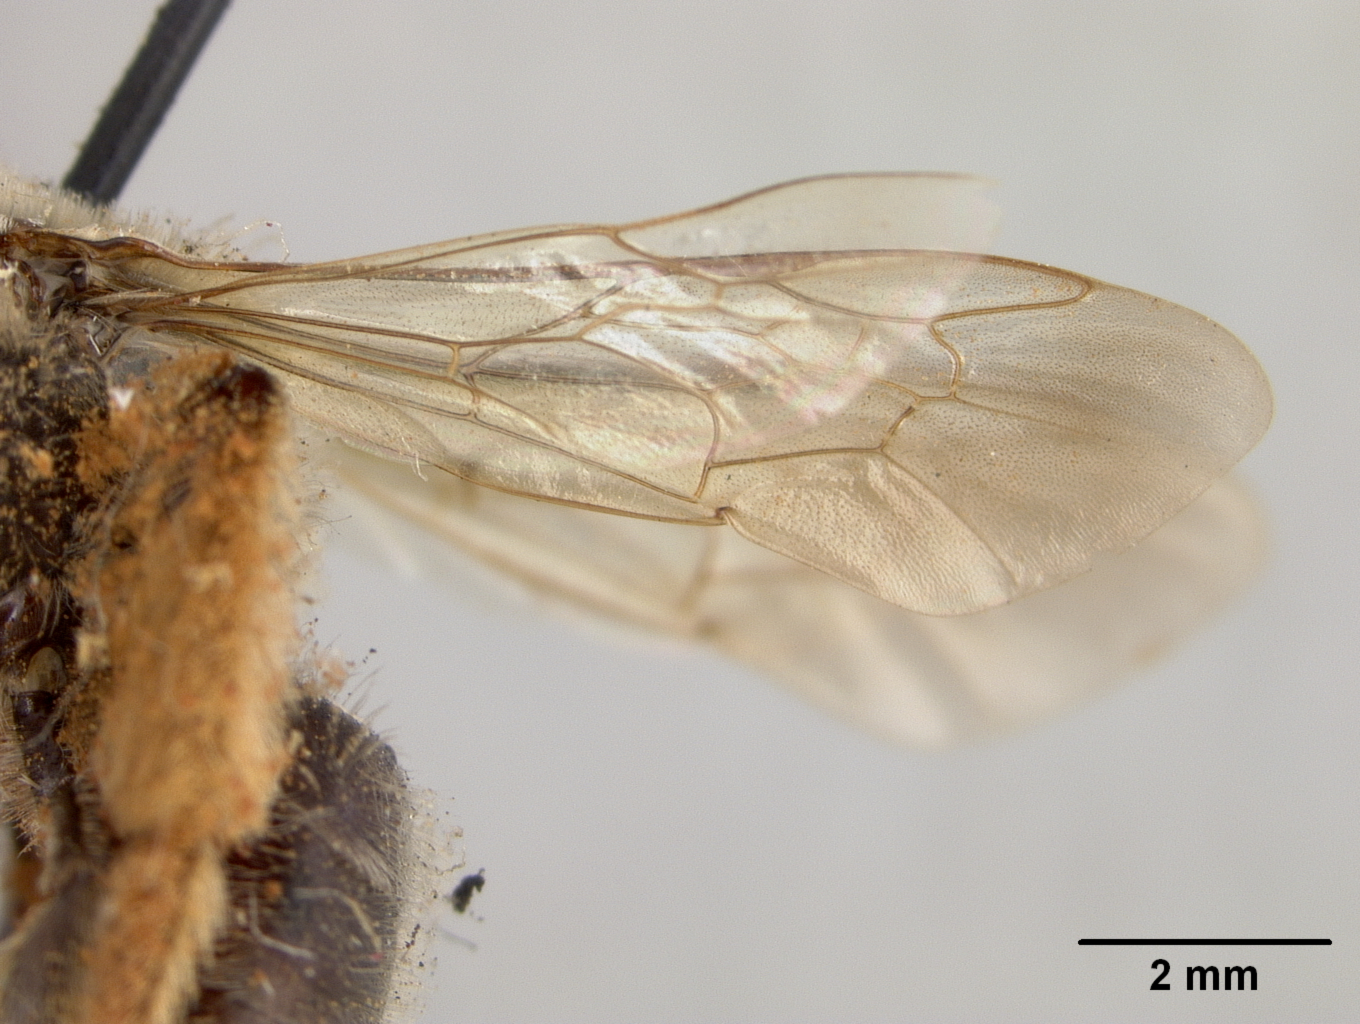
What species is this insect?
Andrena sitiliae
